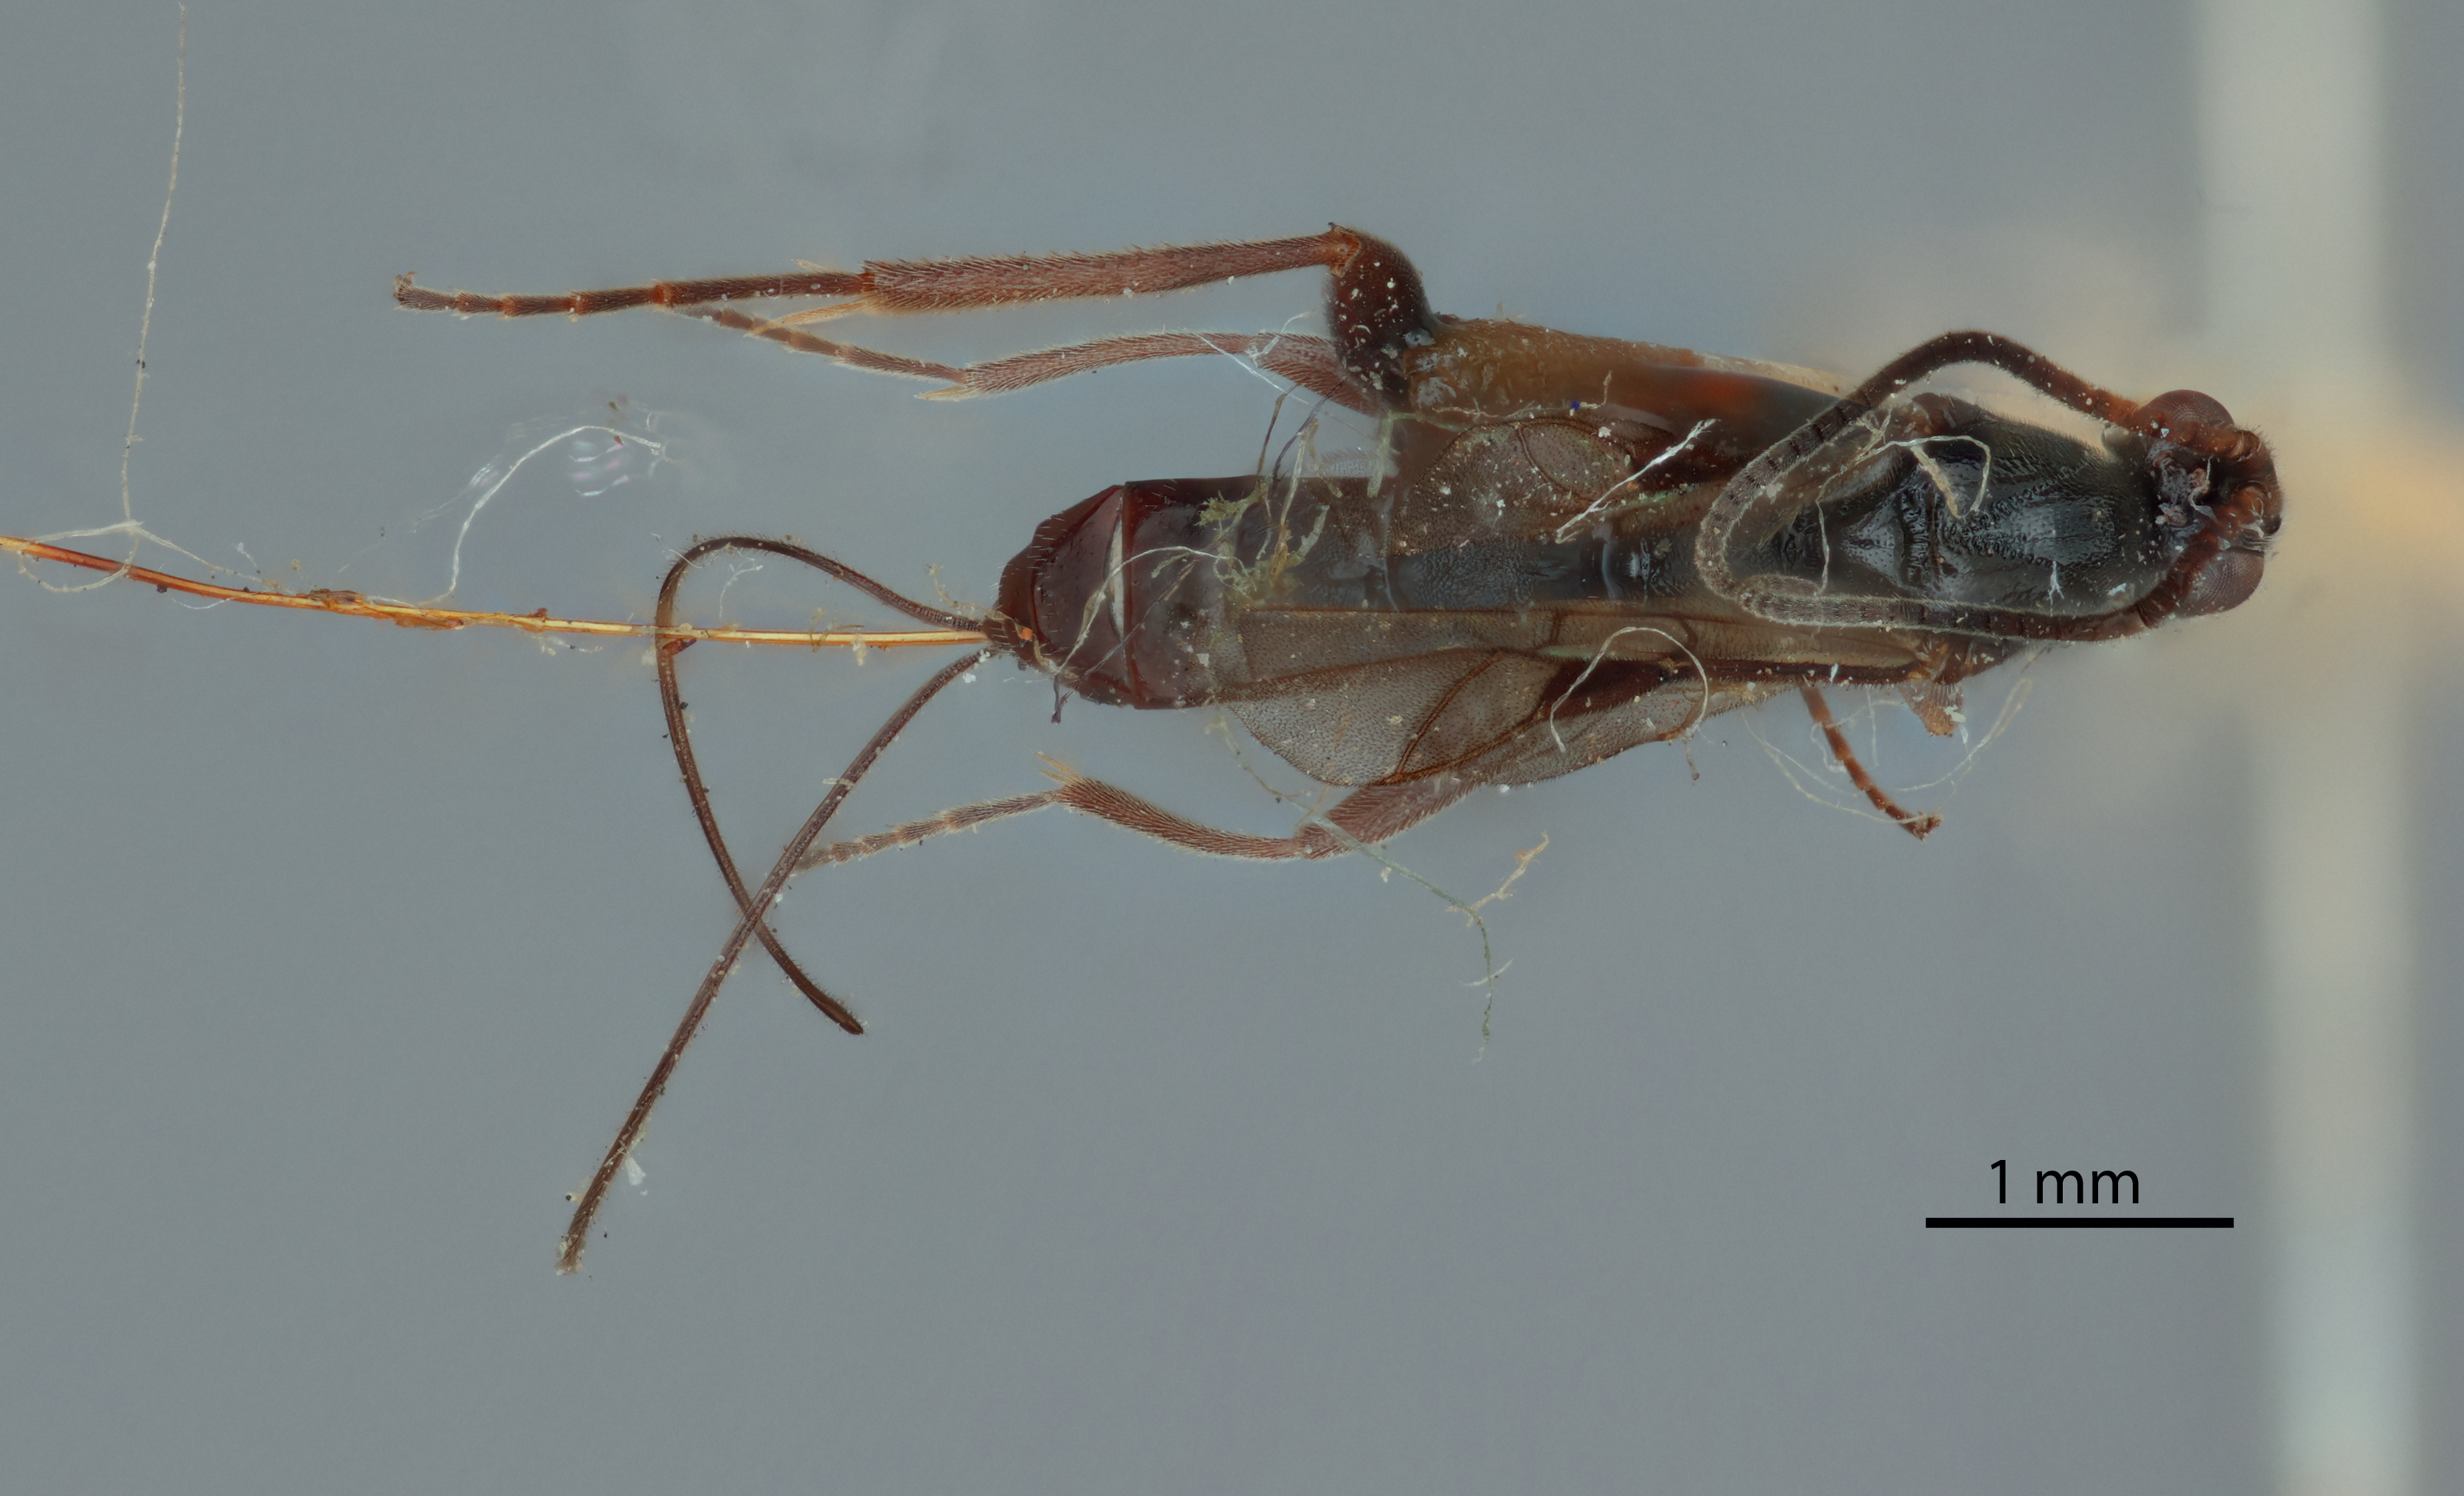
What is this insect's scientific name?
Orgilus dioryctriae
